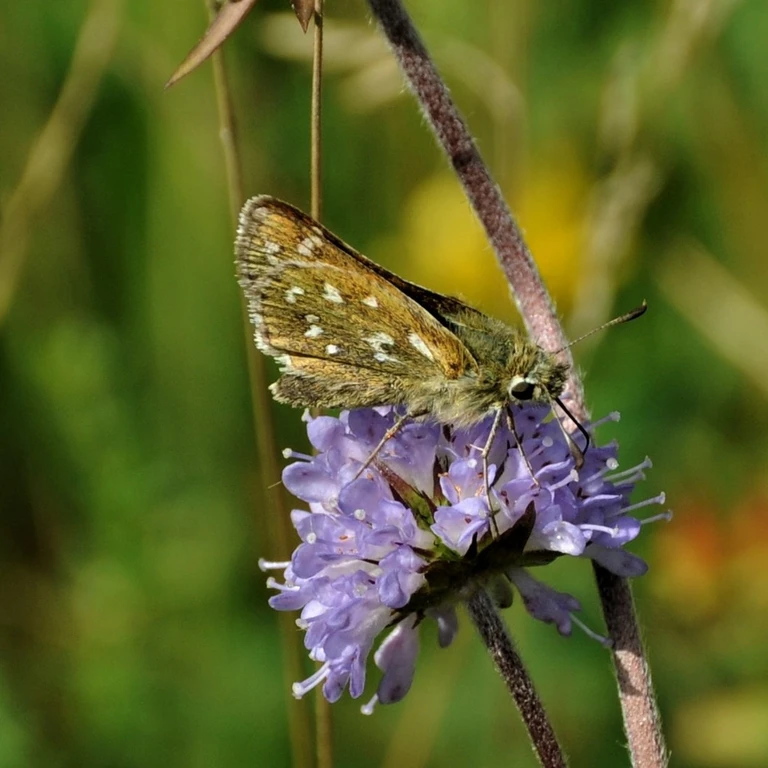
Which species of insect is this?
Hesperia comma
